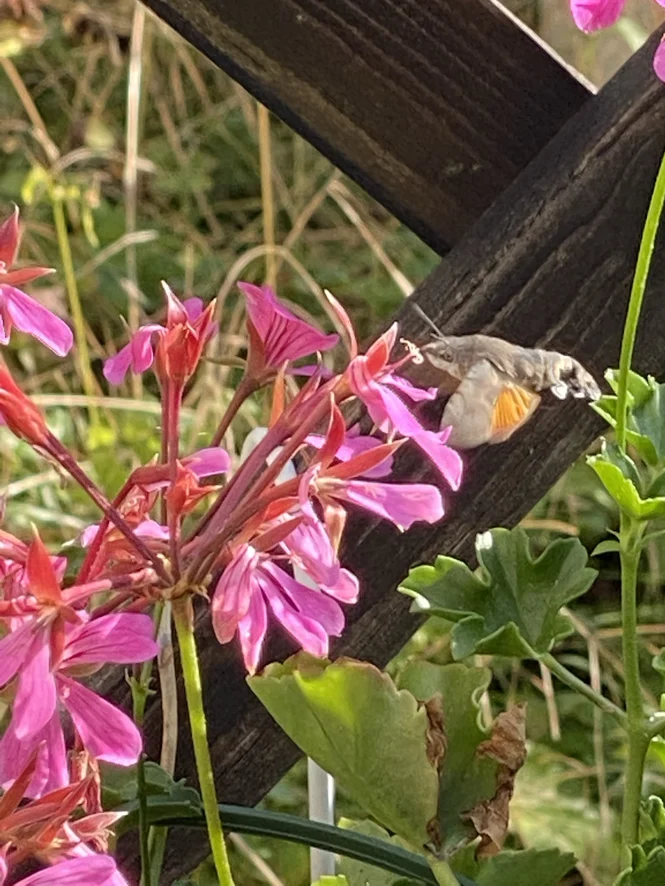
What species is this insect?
Macroglossum stellatarum
